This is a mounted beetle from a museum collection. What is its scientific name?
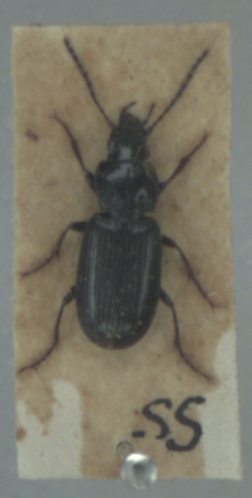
Pterostichus gracilis
